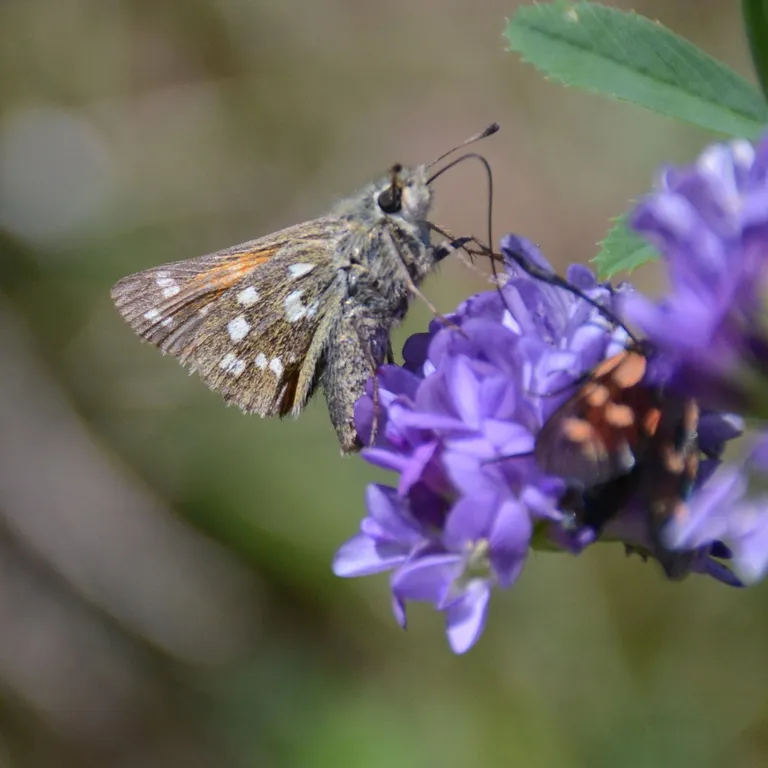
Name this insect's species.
Hesperia comma
